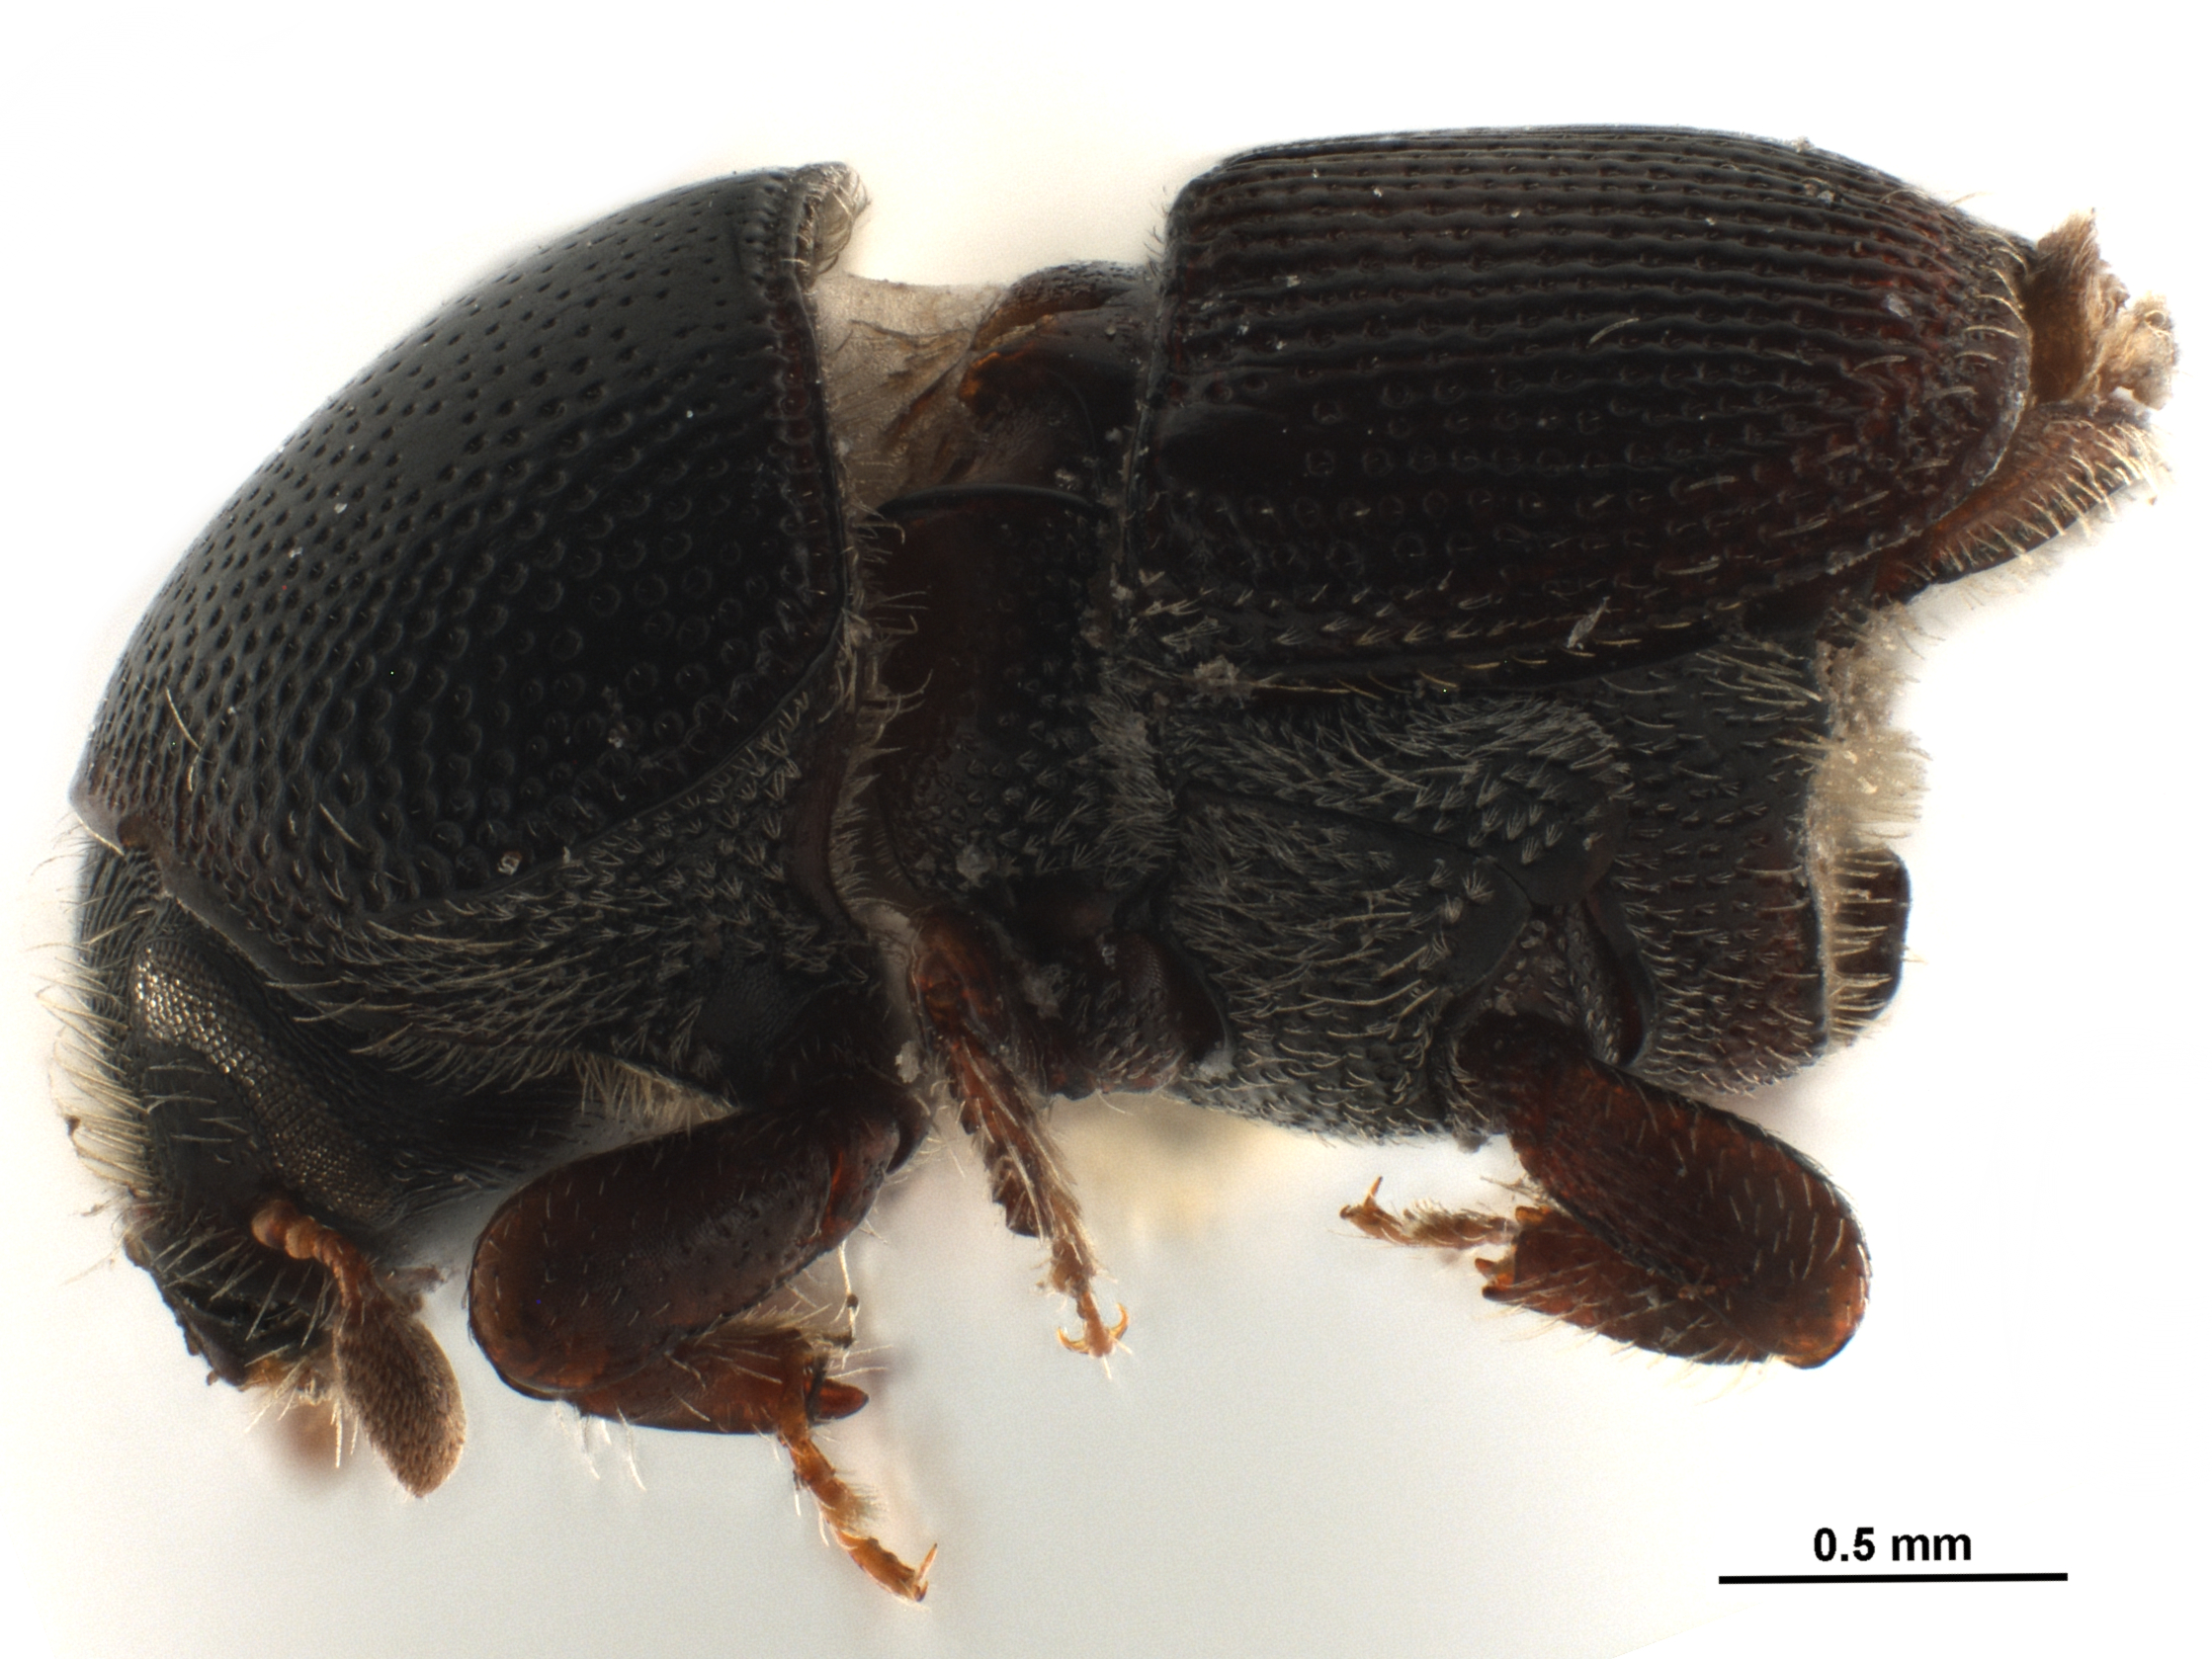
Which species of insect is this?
Scolytus barinensis
